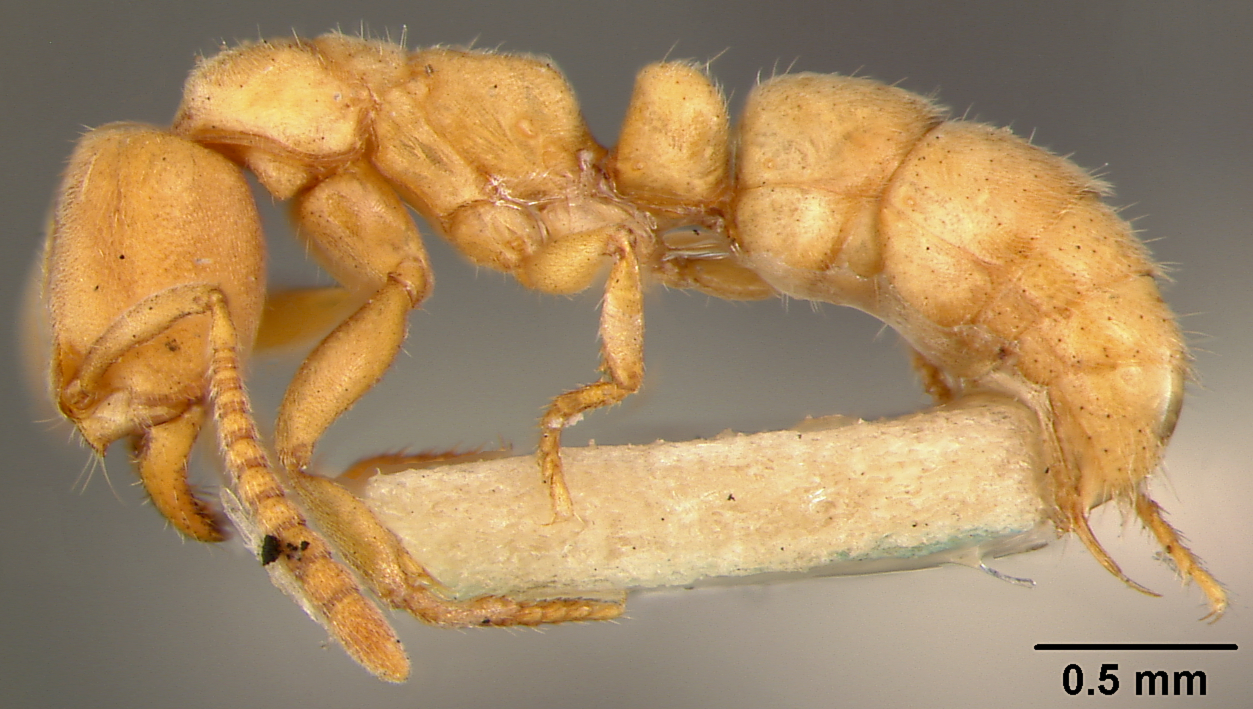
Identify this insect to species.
Euponera sheldoni
